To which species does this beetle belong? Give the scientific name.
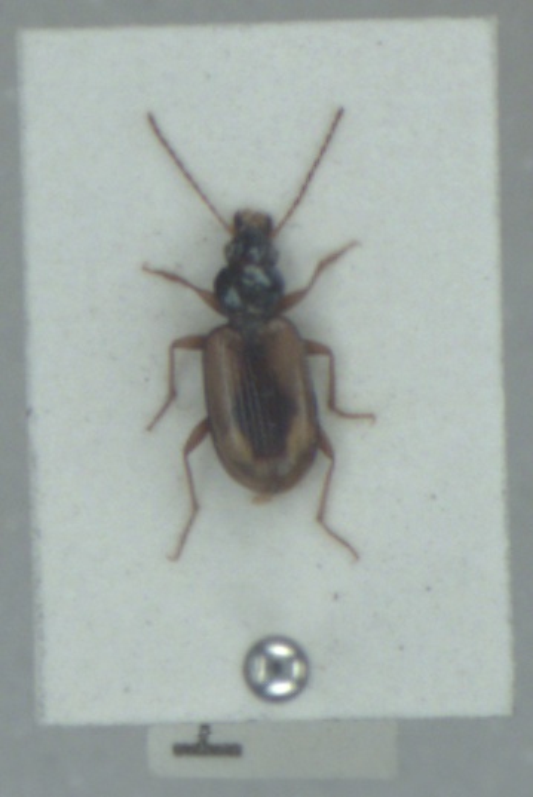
Bembidion maritimum
